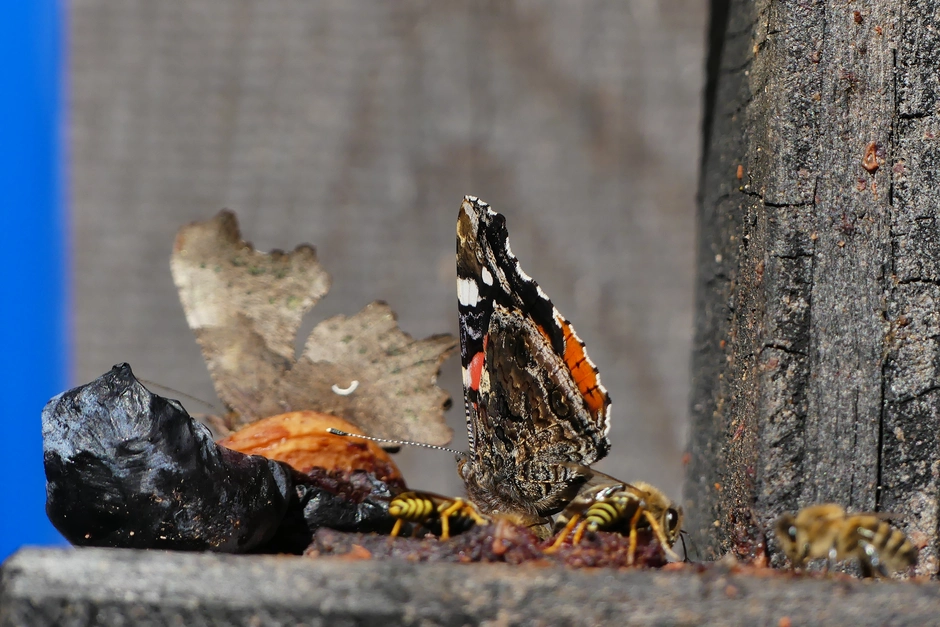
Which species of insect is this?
Vanessa atalanta
